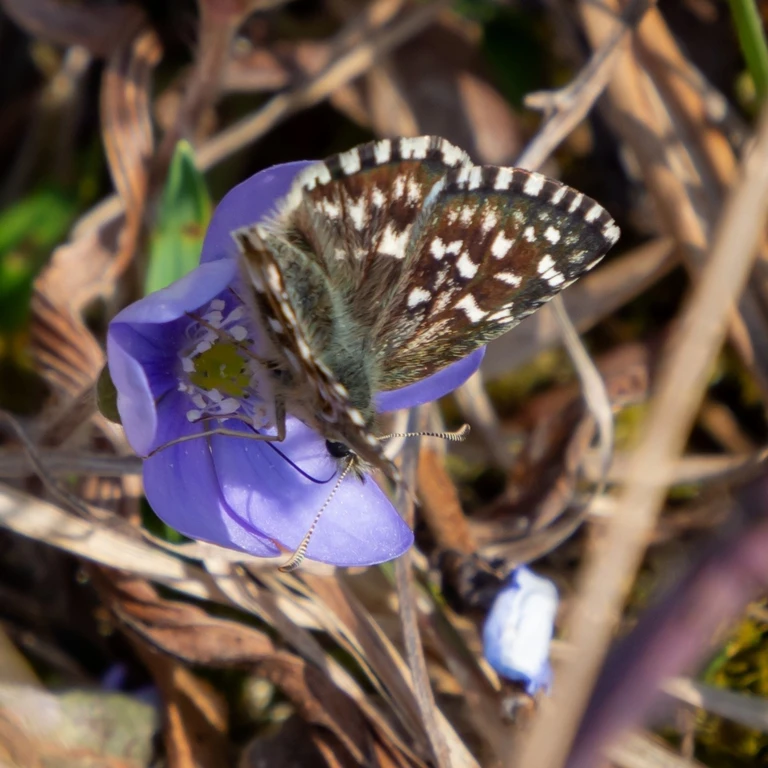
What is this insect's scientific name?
Pyrgus malvae
